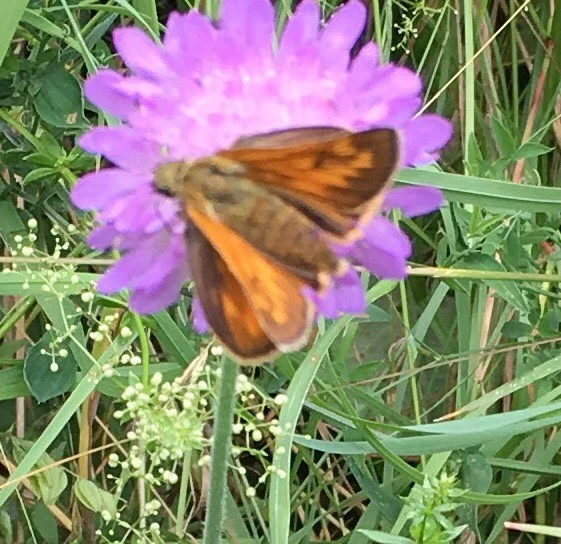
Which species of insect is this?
Ochlodes sylvanus (also Ochlodes venata)
